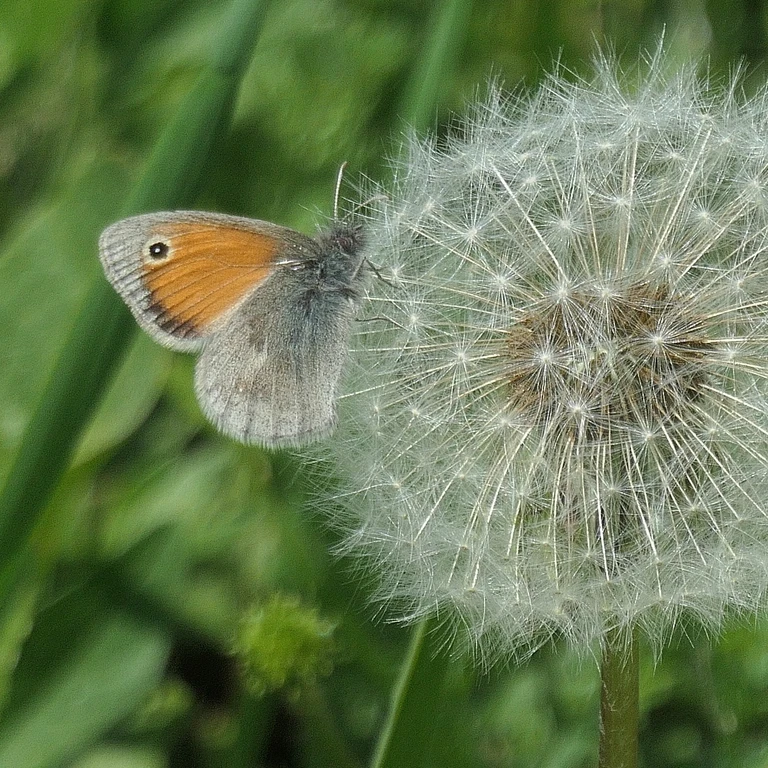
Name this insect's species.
Coenonympha pamphilus
